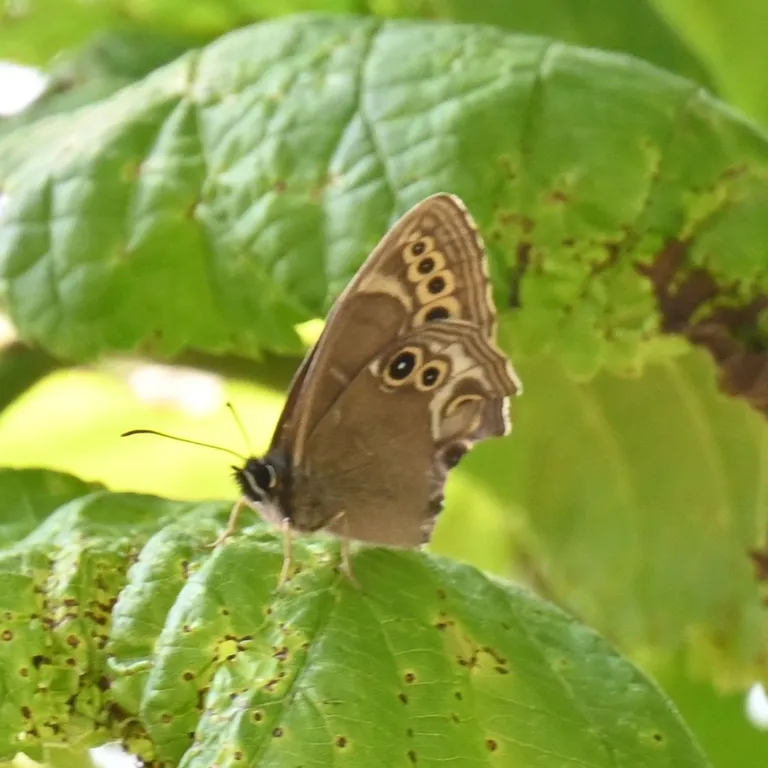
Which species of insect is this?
Lopinga achine (also Pararge achine)
